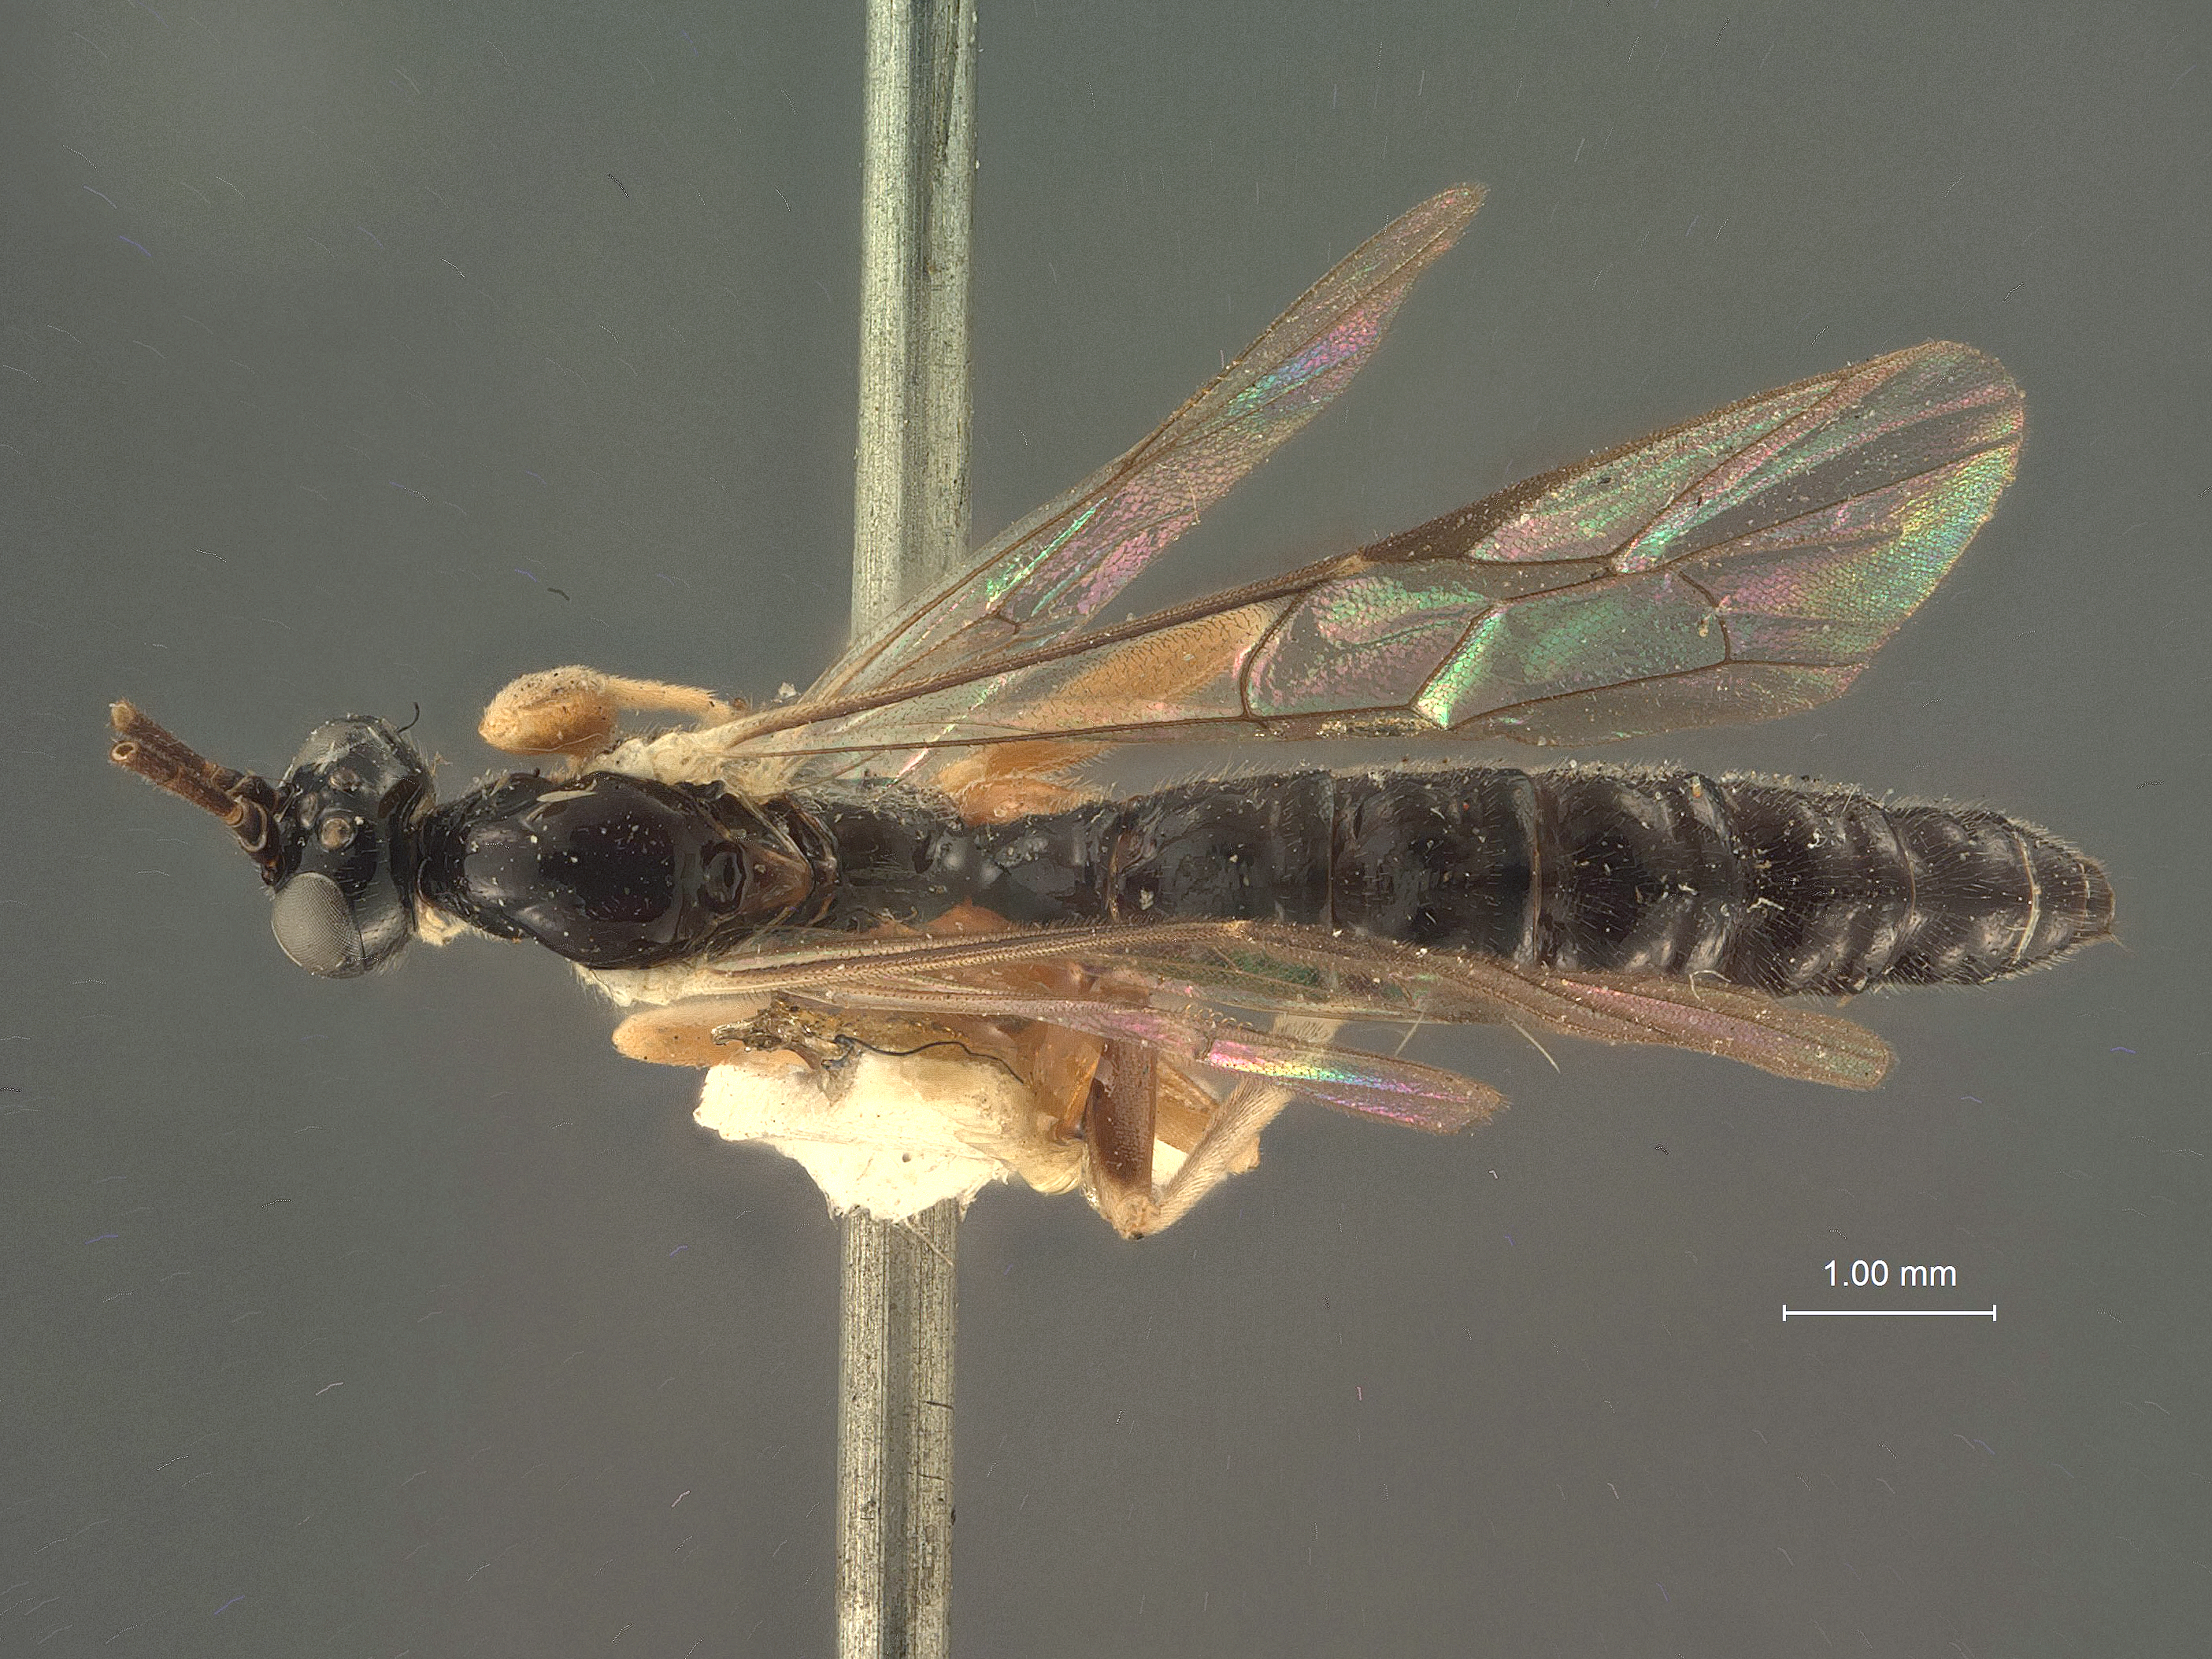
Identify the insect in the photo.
Polysphincta elongata
